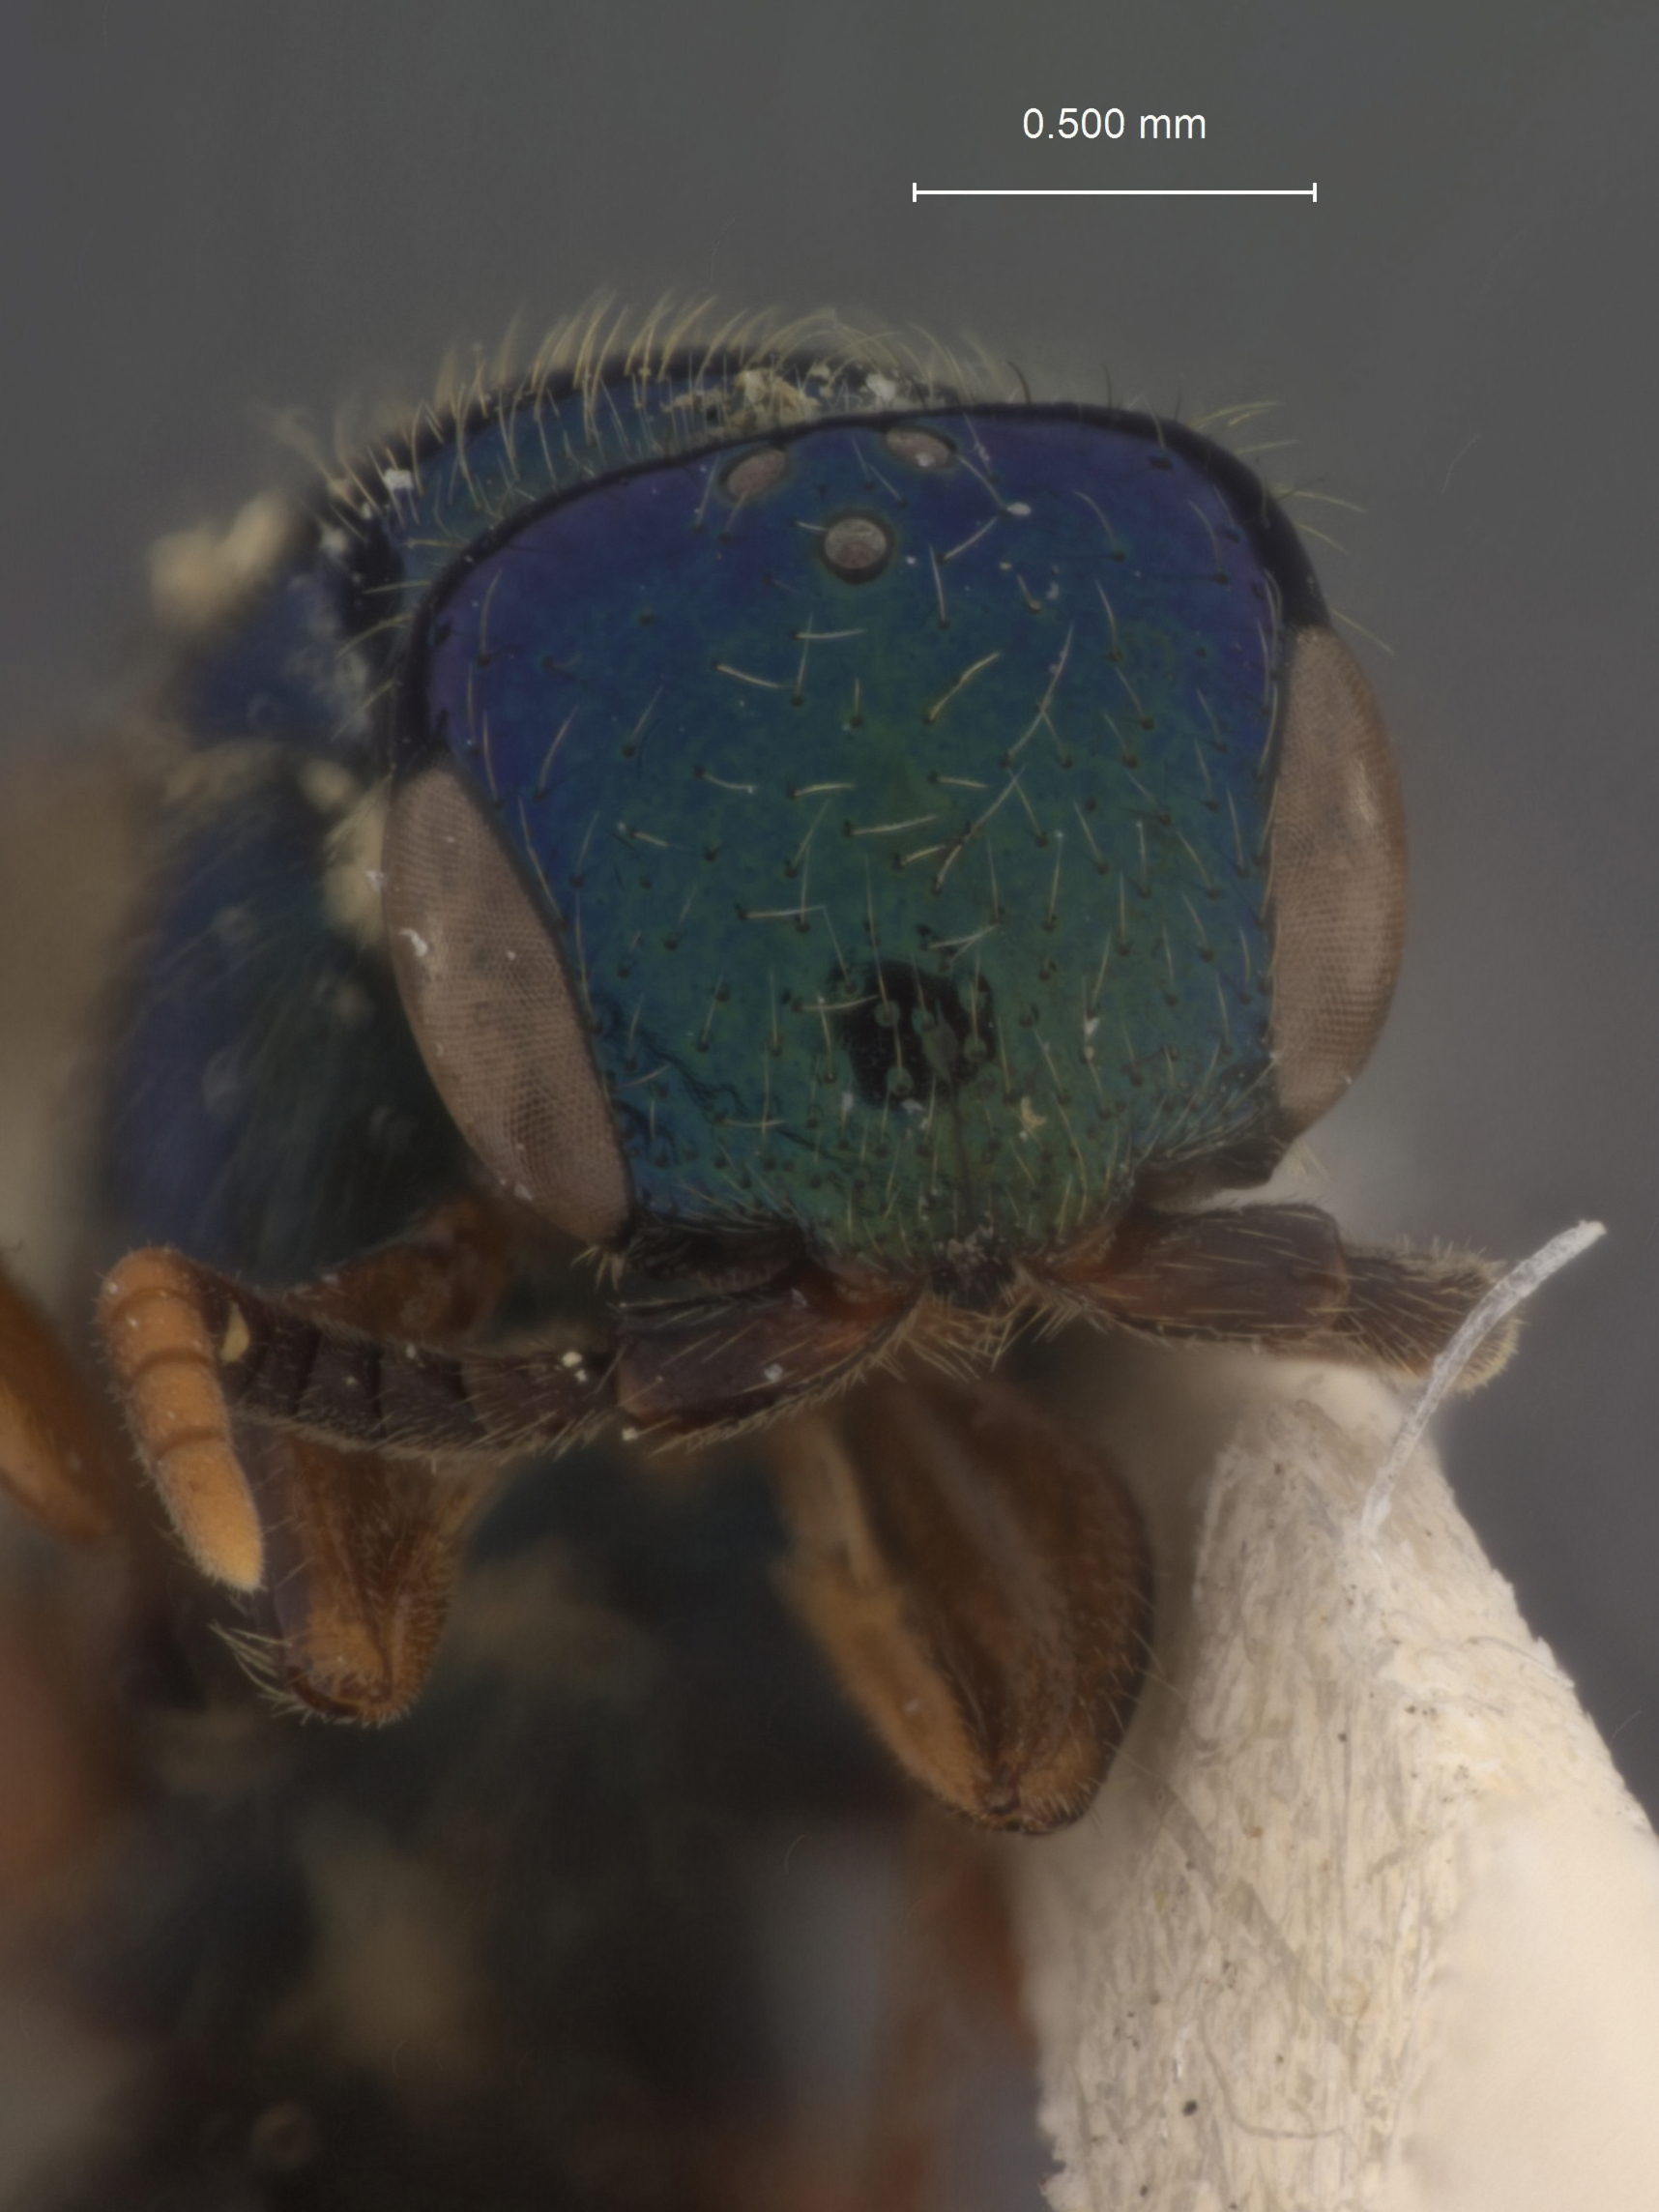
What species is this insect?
Rhabdepyris tricolor
